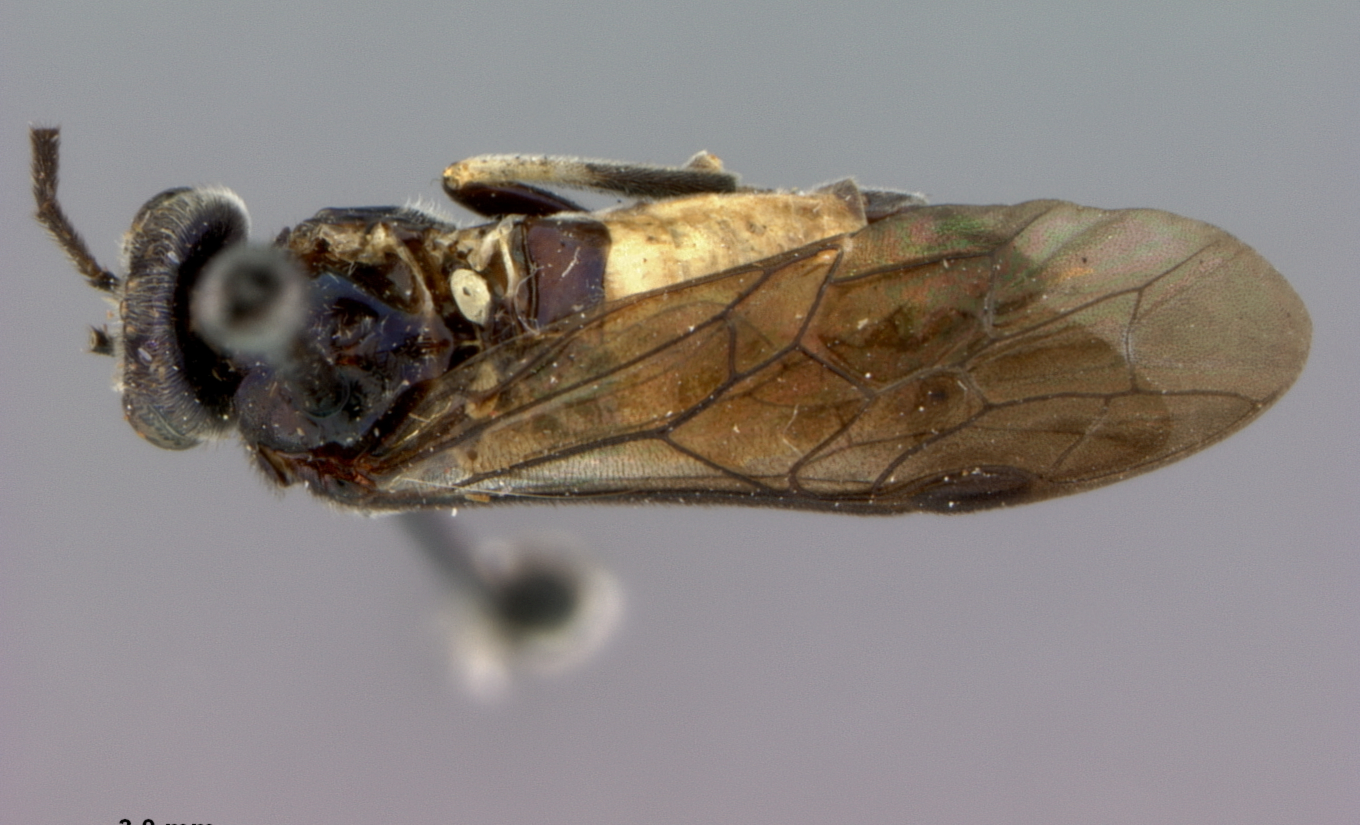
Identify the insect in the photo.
Neostromboceros metallica
